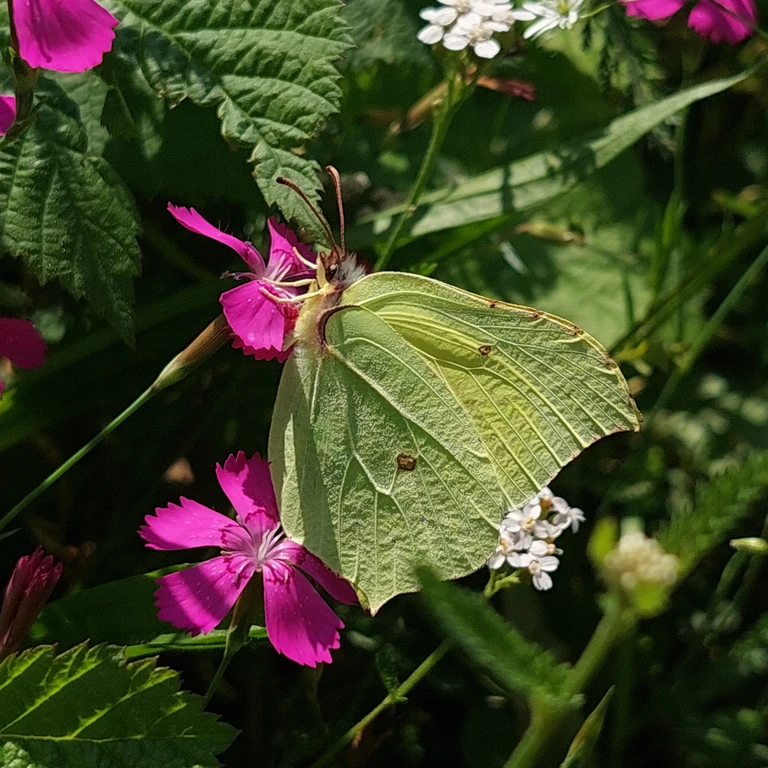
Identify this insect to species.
Gonepteryx rhamni
